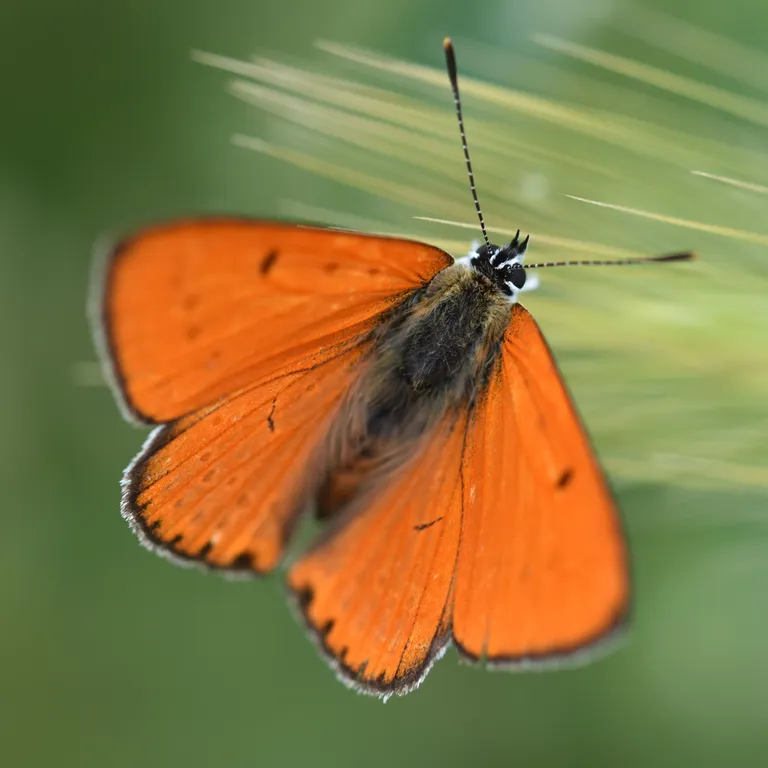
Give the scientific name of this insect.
Lycaena dispar
